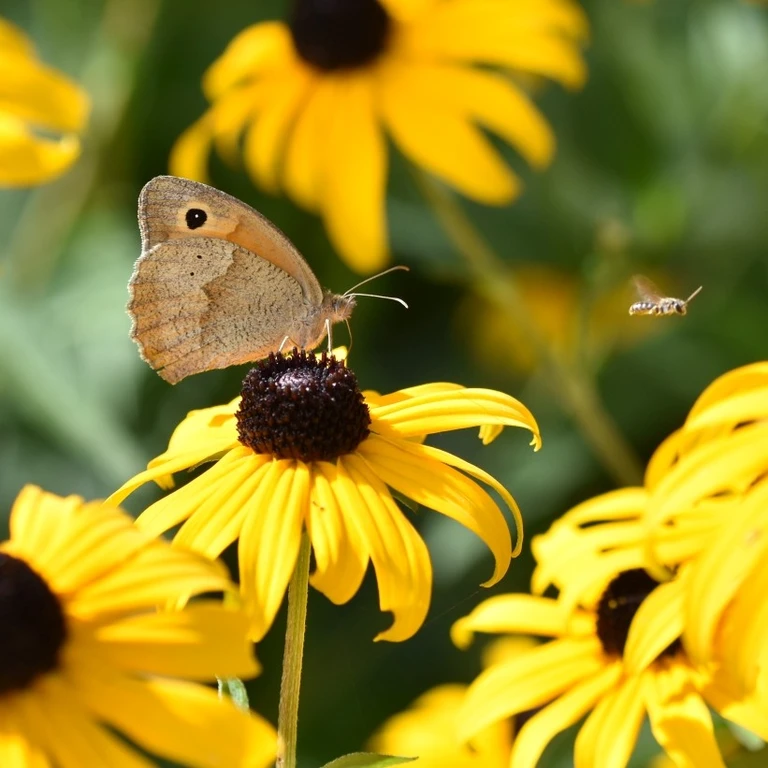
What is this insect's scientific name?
Maniola jurtina
